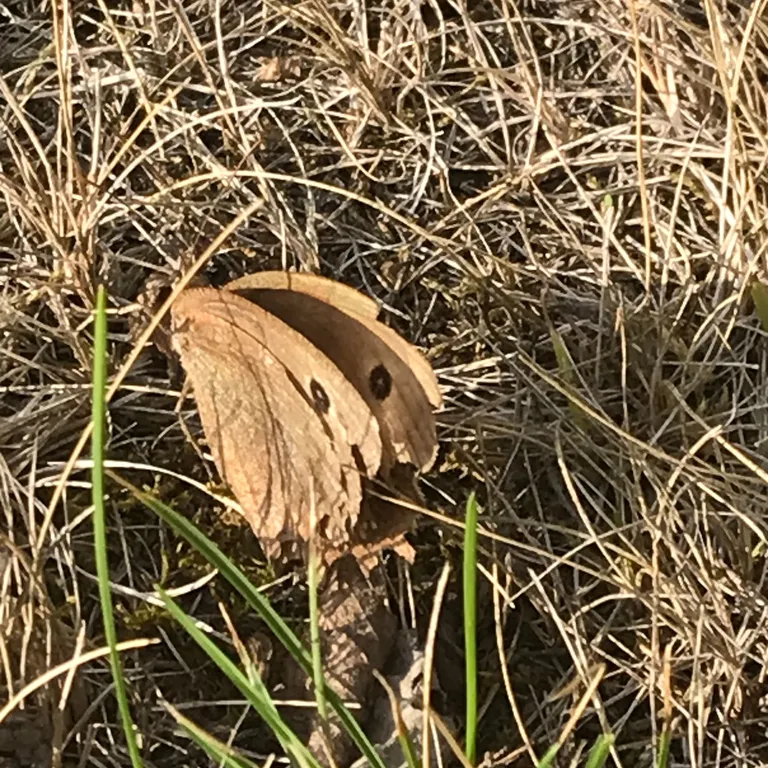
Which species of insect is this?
Minois dryas
